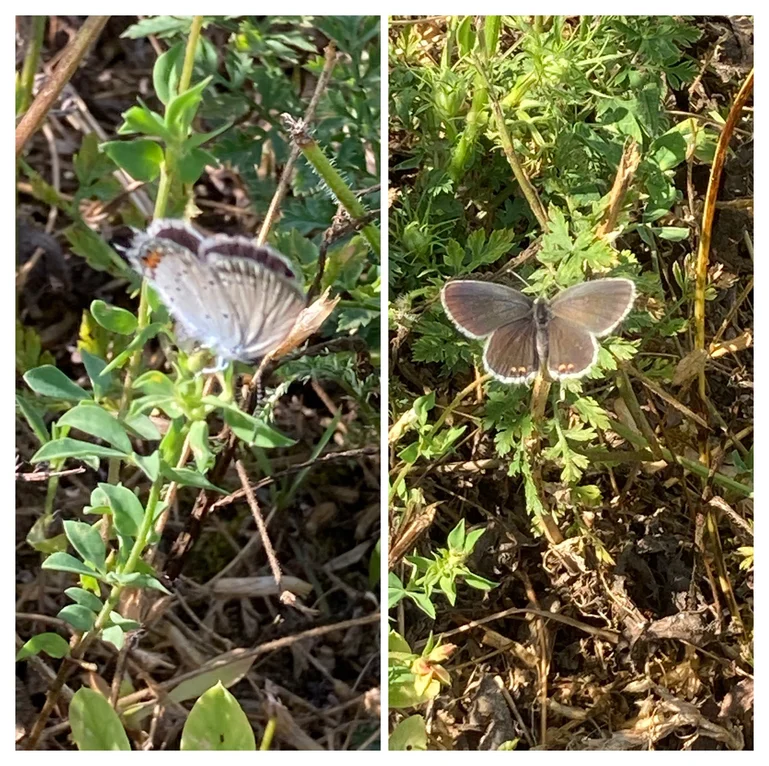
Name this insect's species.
Cupido argiades (also Elkalyce argiades)
